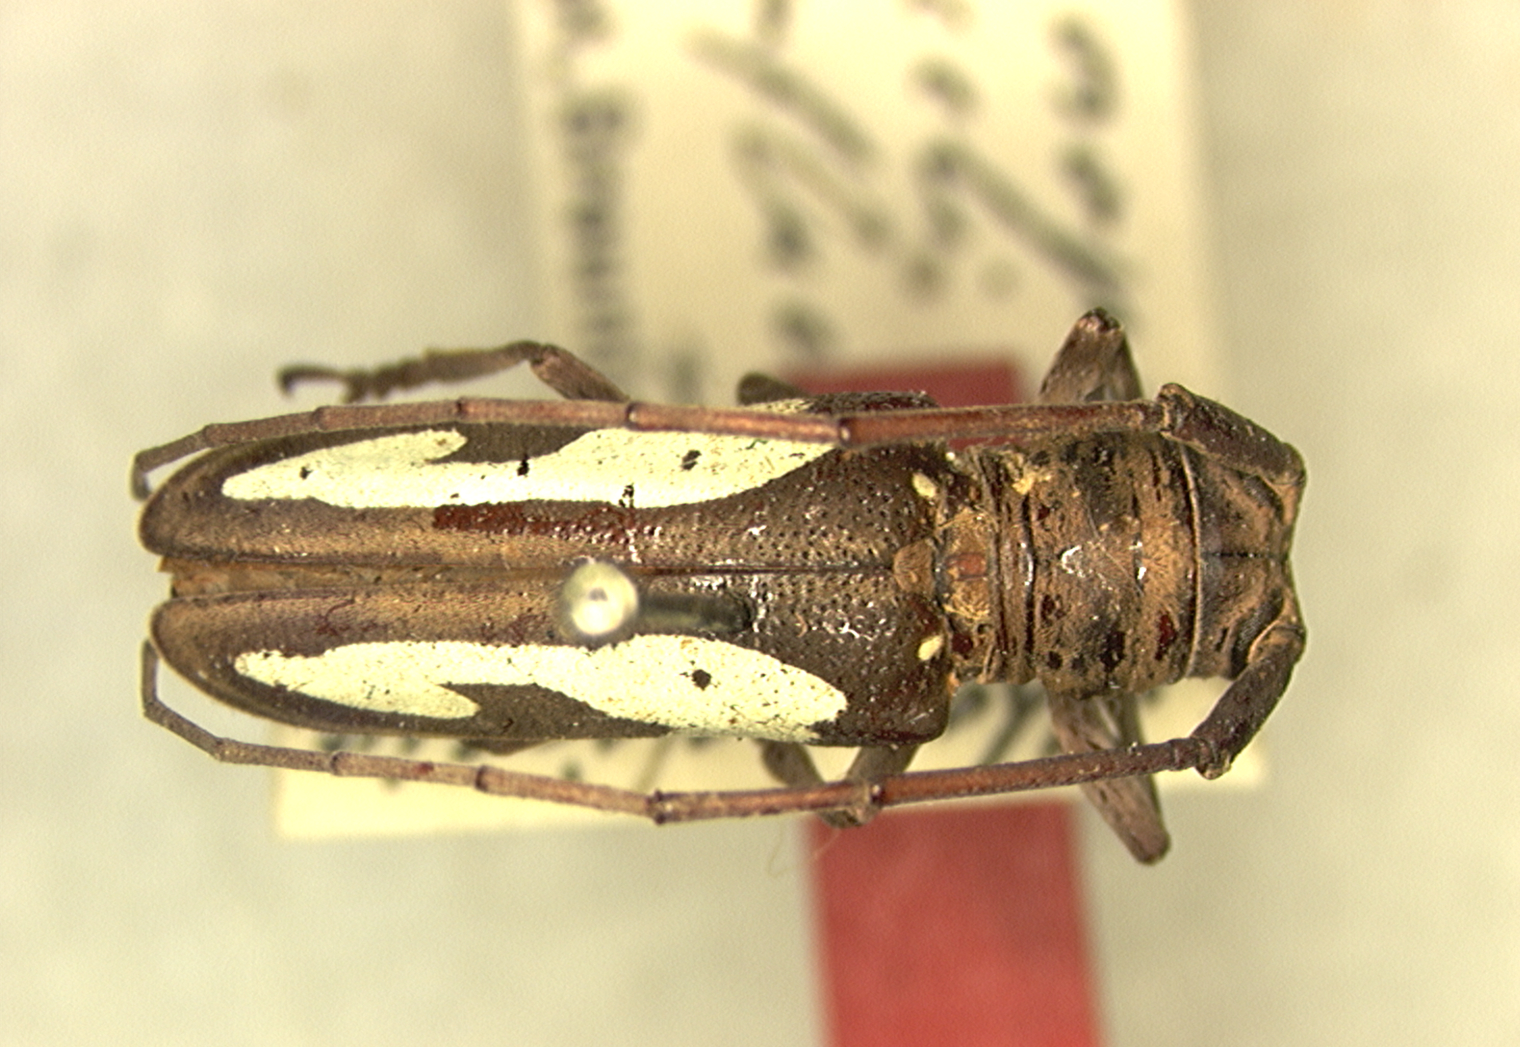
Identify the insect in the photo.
Prosopocera confluentina
